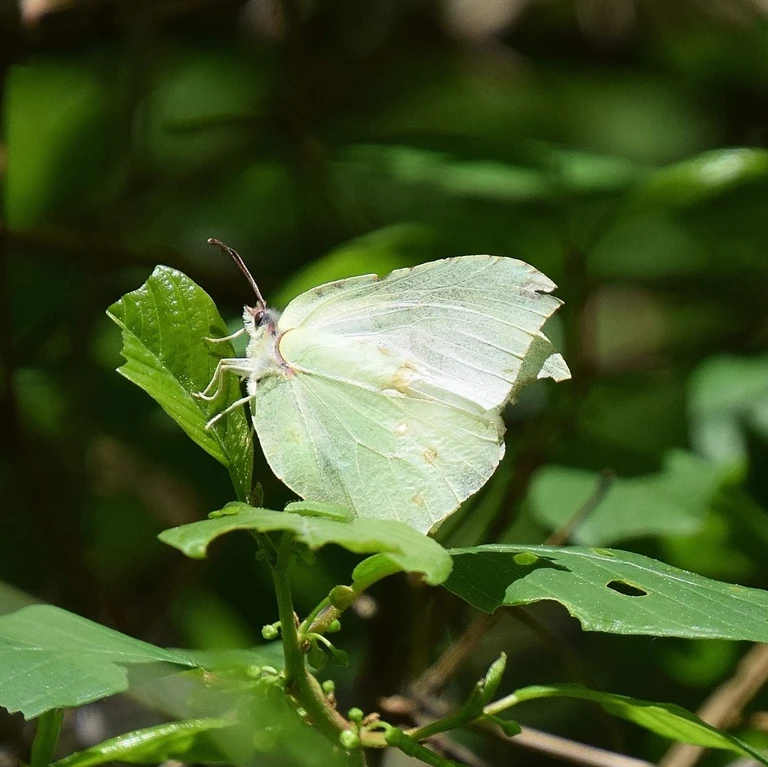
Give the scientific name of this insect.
Gonepteryx rhamni
